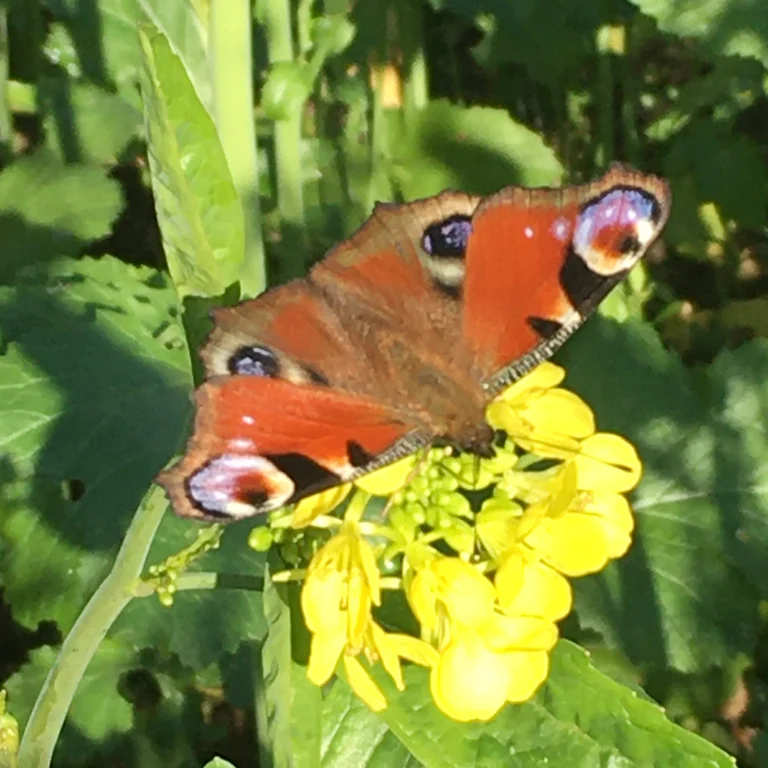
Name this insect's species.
Aglais io
